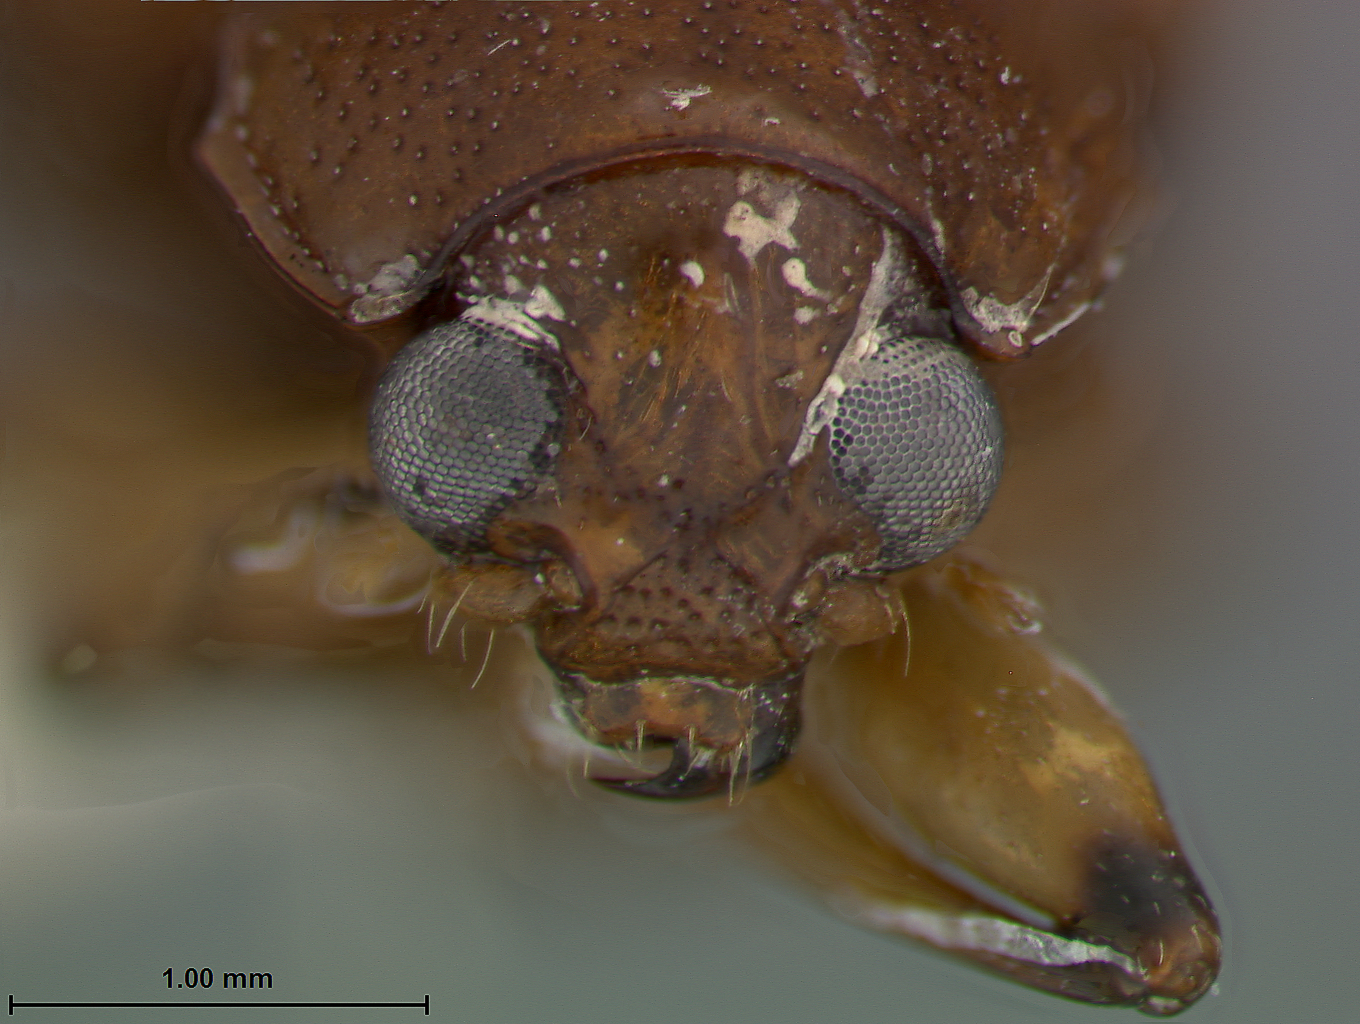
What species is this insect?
Colaspis leiosomata
